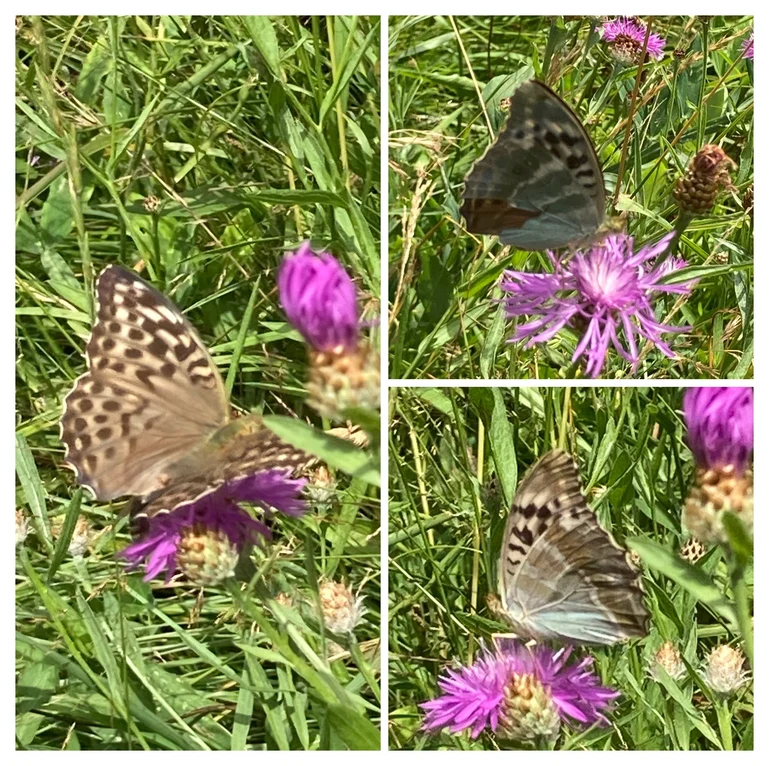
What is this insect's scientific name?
Argynnis paphia
